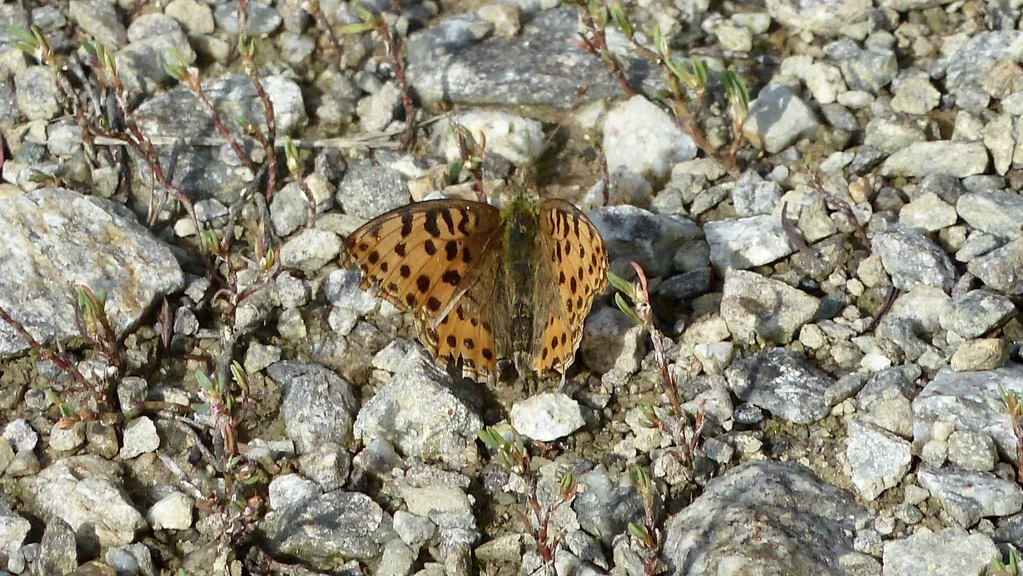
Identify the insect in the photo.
Issoria lathonia
